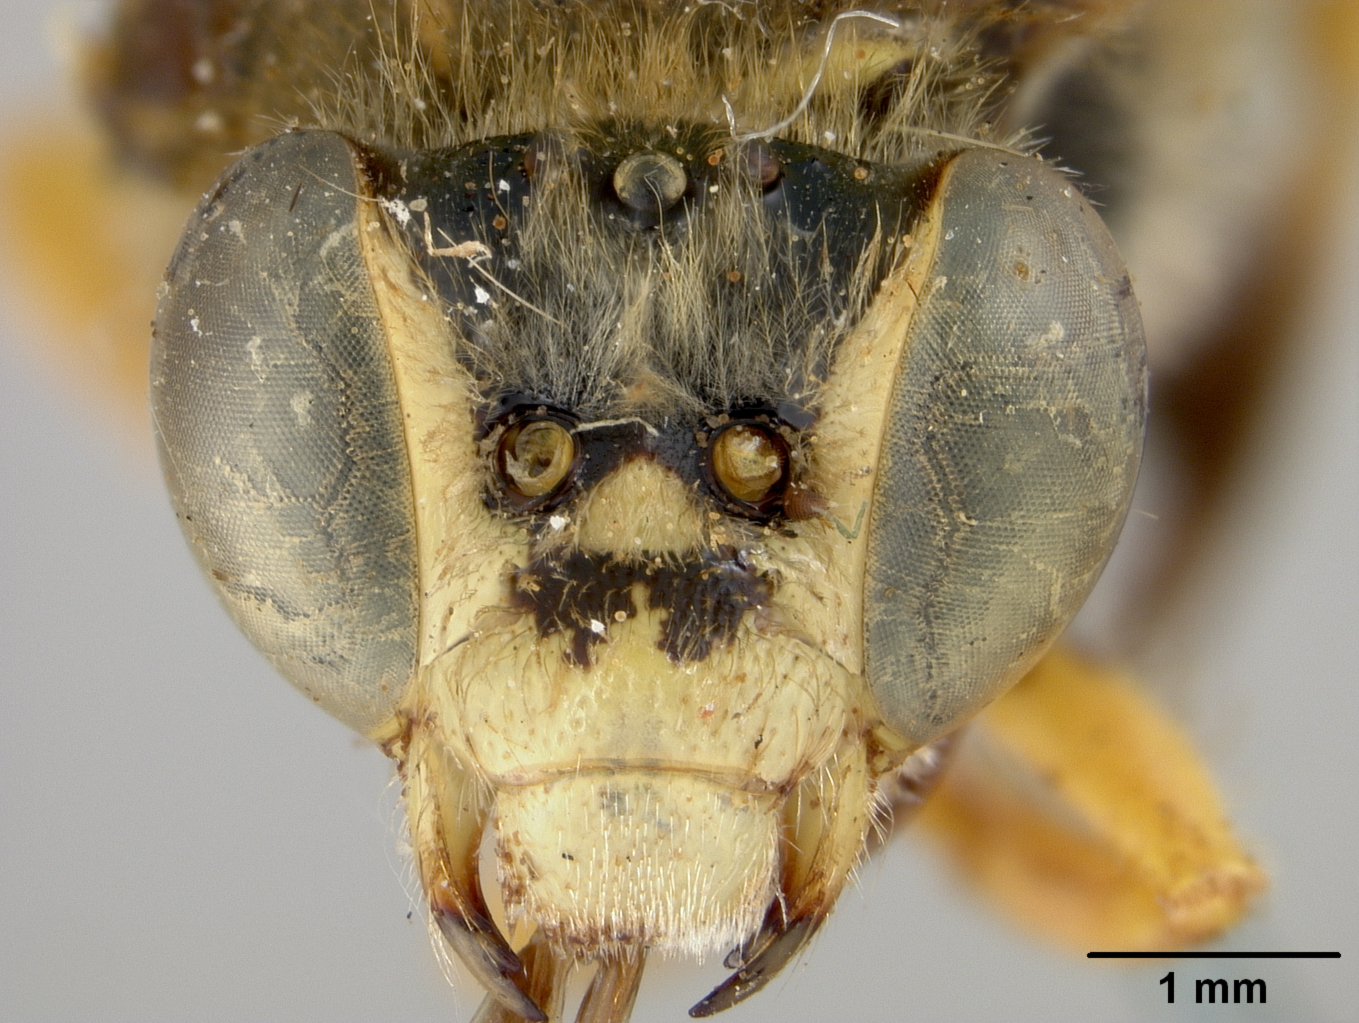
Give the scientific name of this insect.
Caenonomada bruneri
